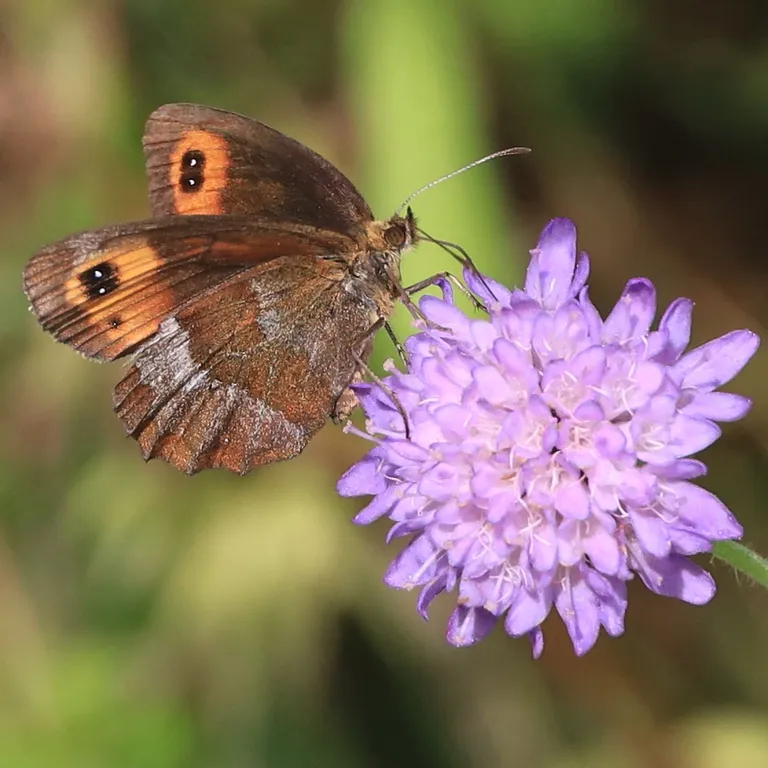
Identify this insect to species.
Erebia aethiops
